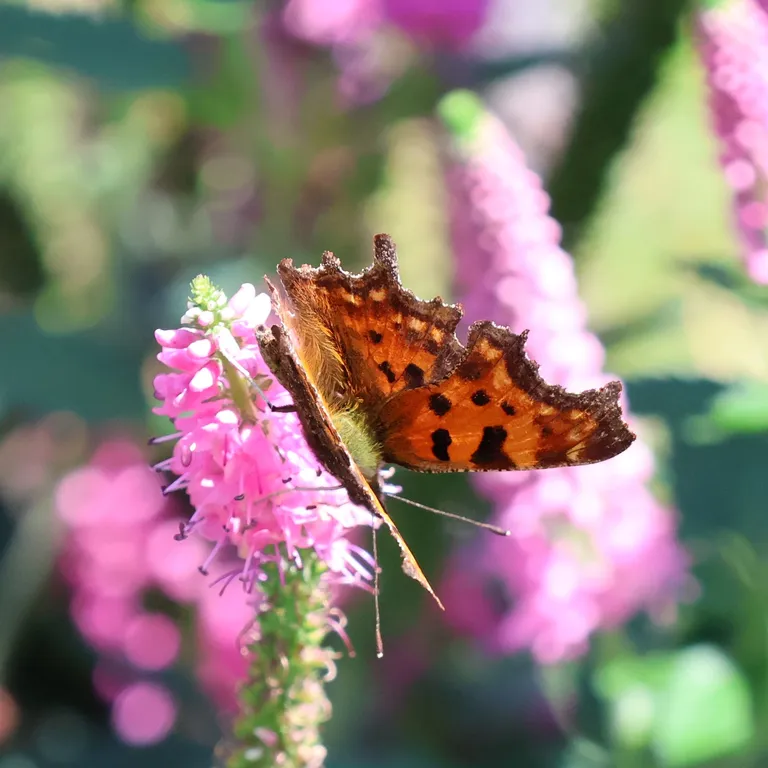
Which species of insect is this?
Polygonia c-album
